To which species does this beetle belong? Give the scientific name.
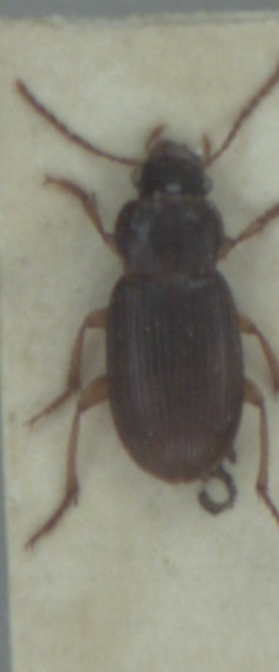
Ophonus rufibarbis
